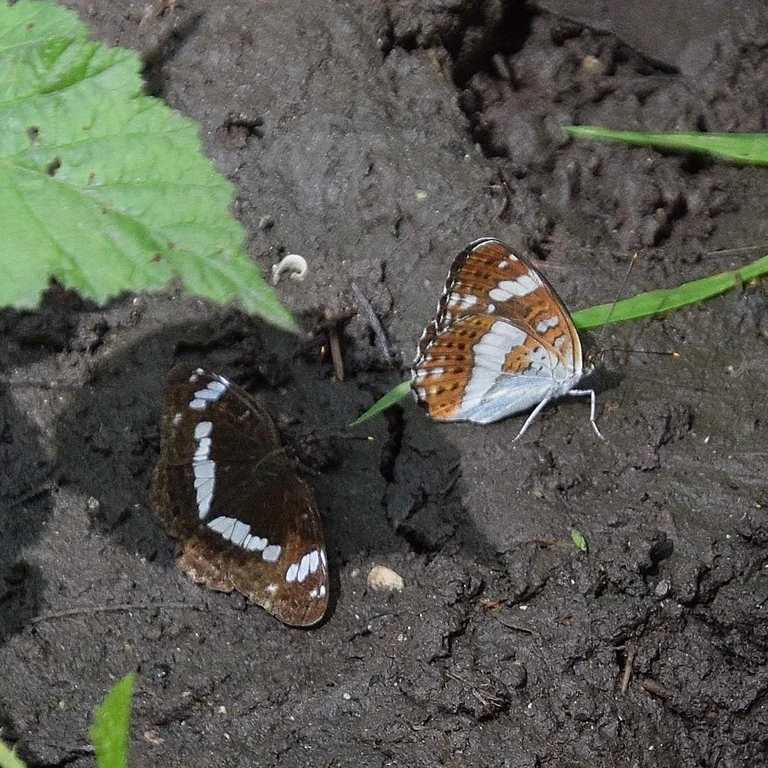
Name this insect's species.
Limenitis camilla (also Ladoga camilla)
